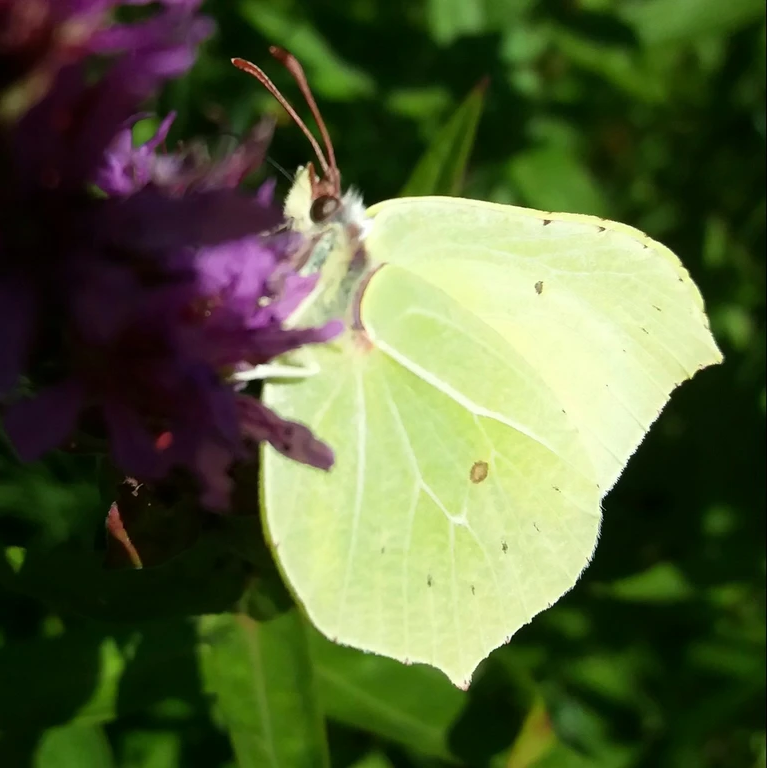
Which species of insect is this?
Gonepteryx rhamni
